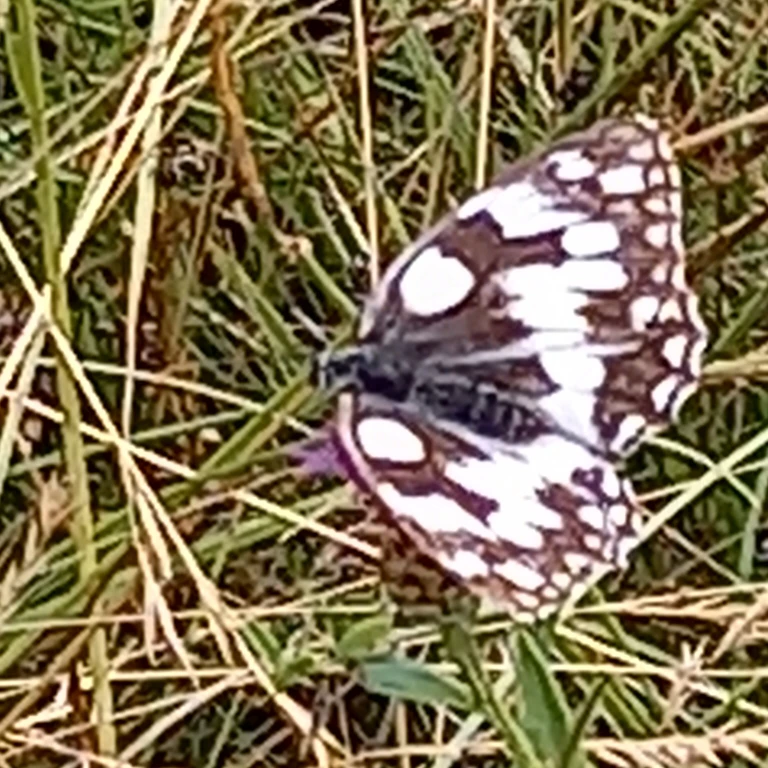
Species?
Melanargia galathea
